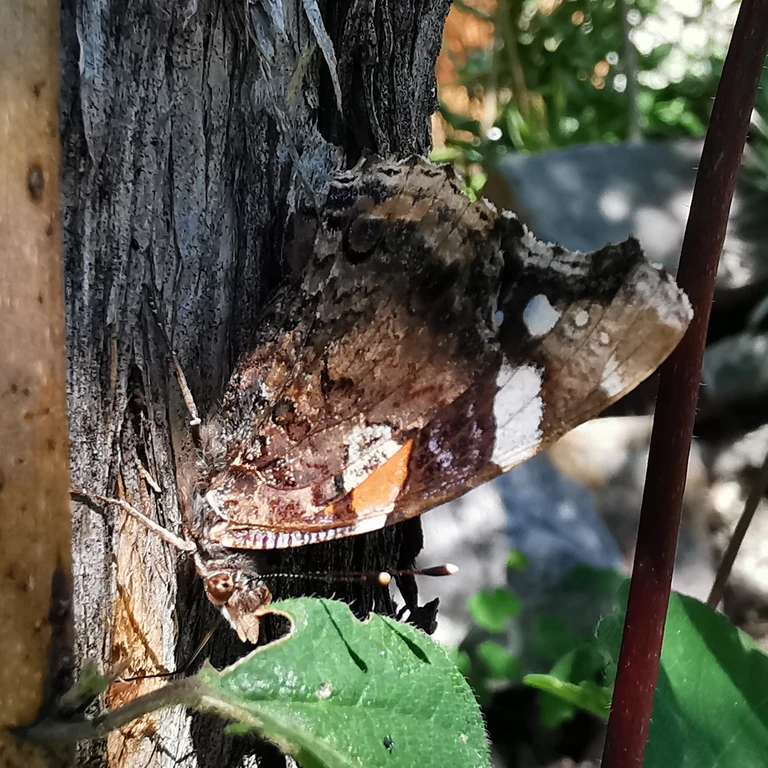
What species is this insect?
Vanessa atalanta
